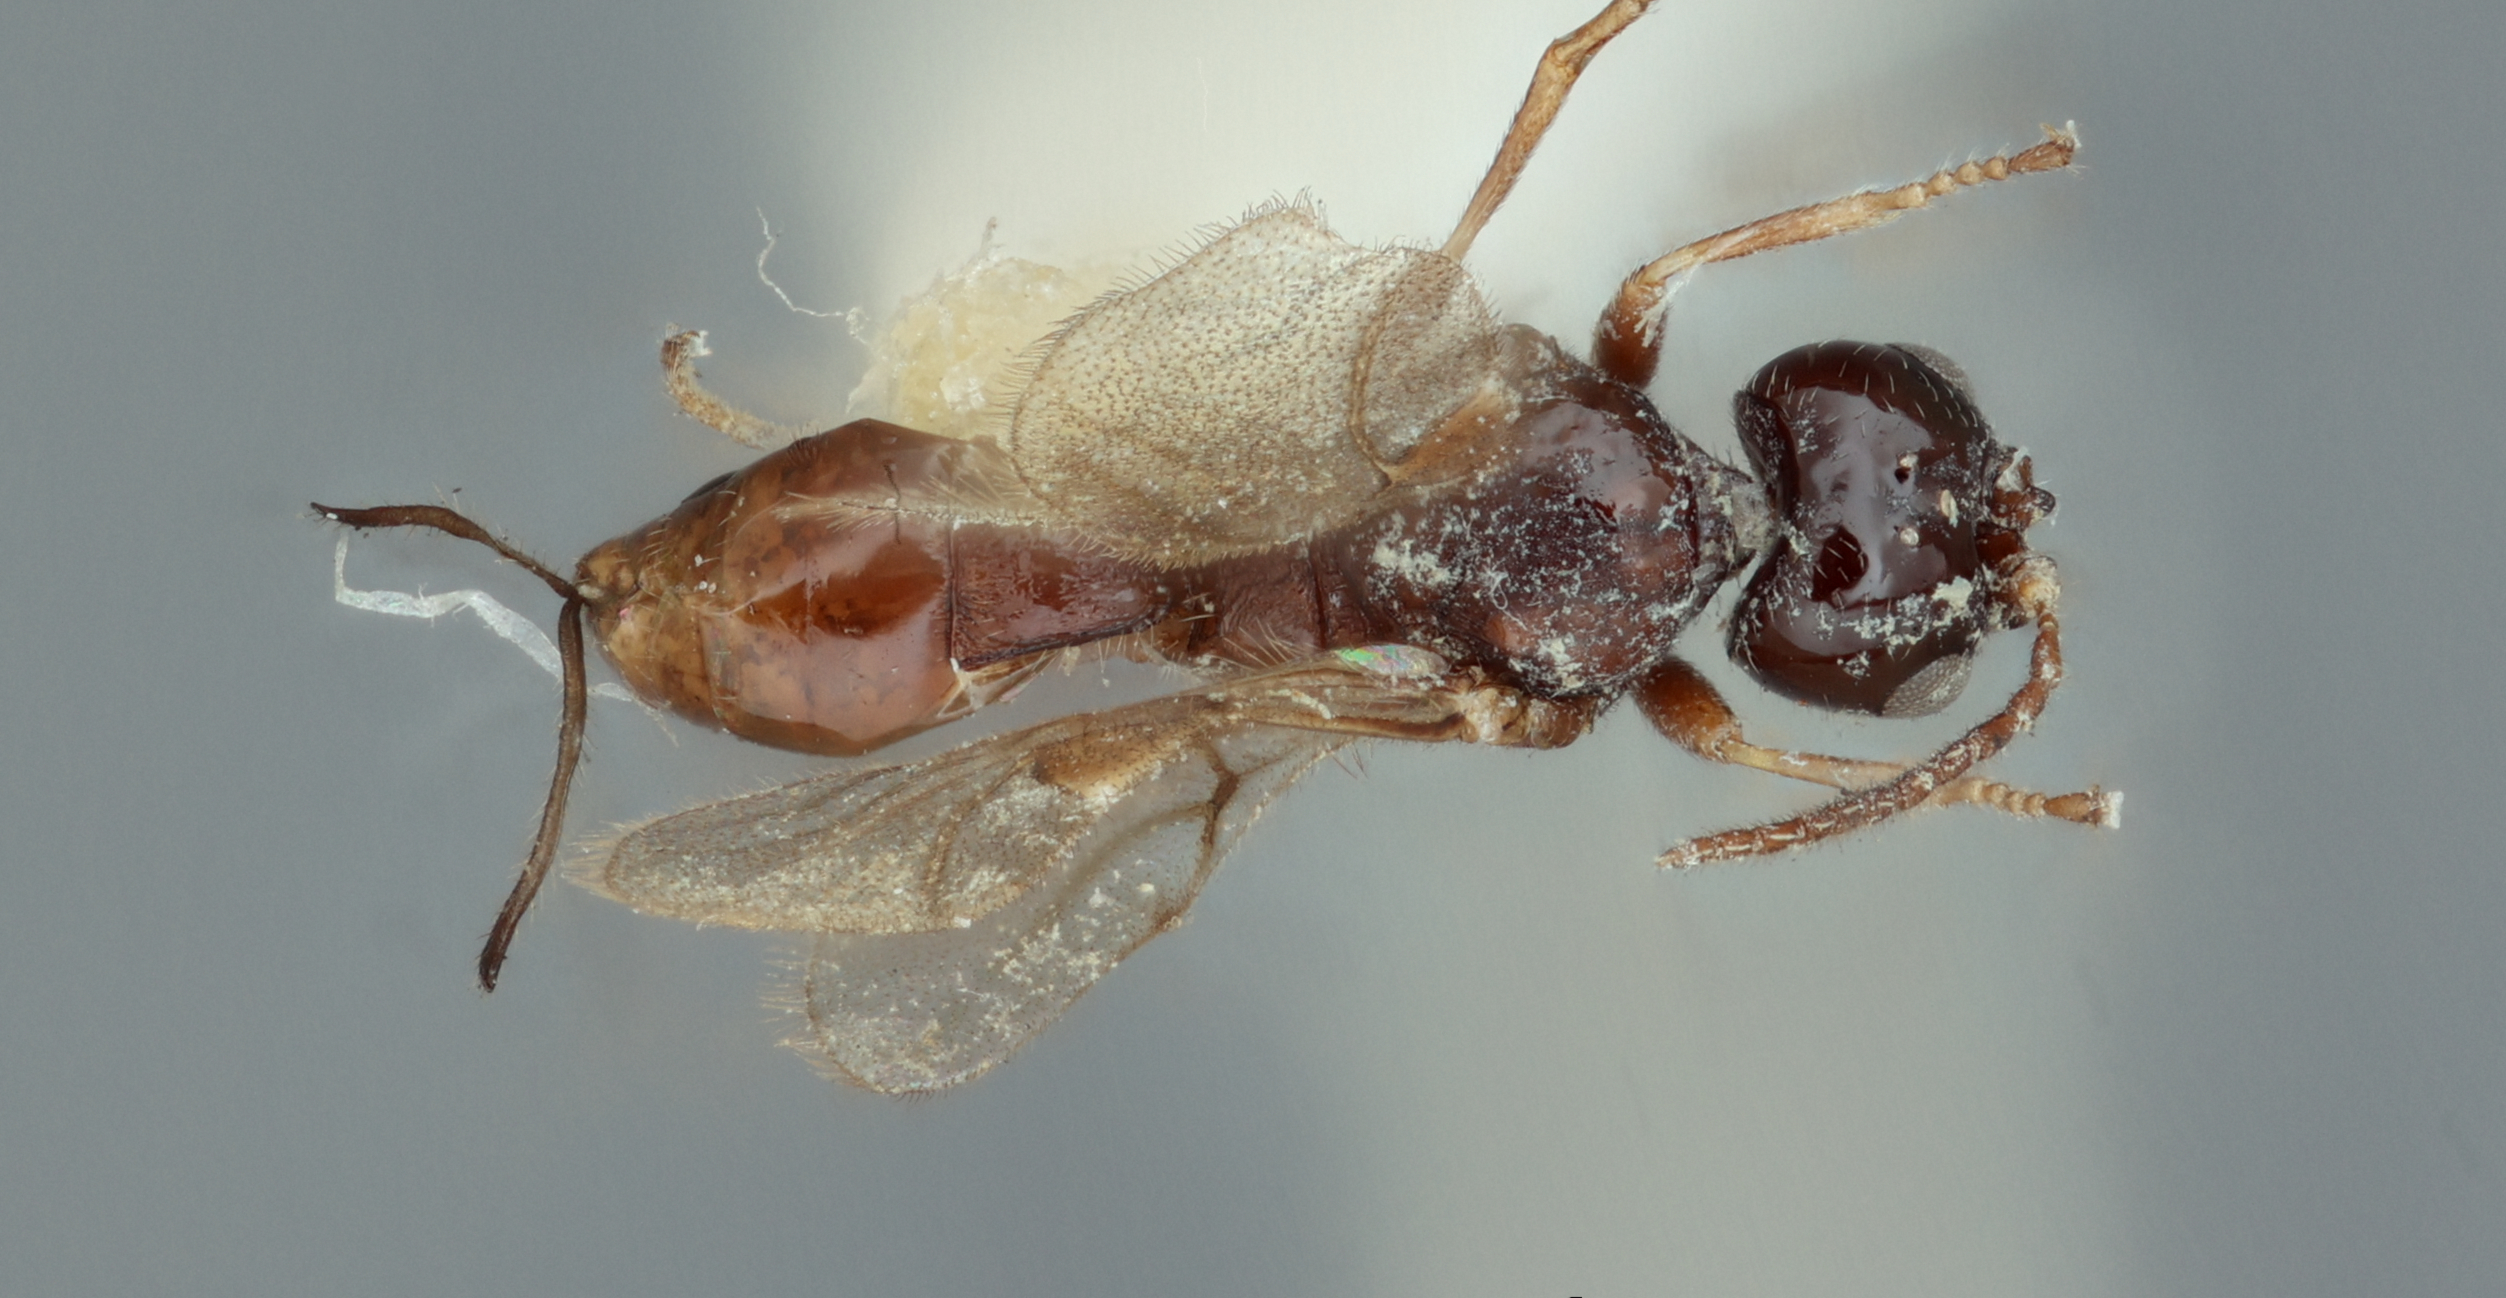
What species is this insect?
Cosmophorus pithyphthori
